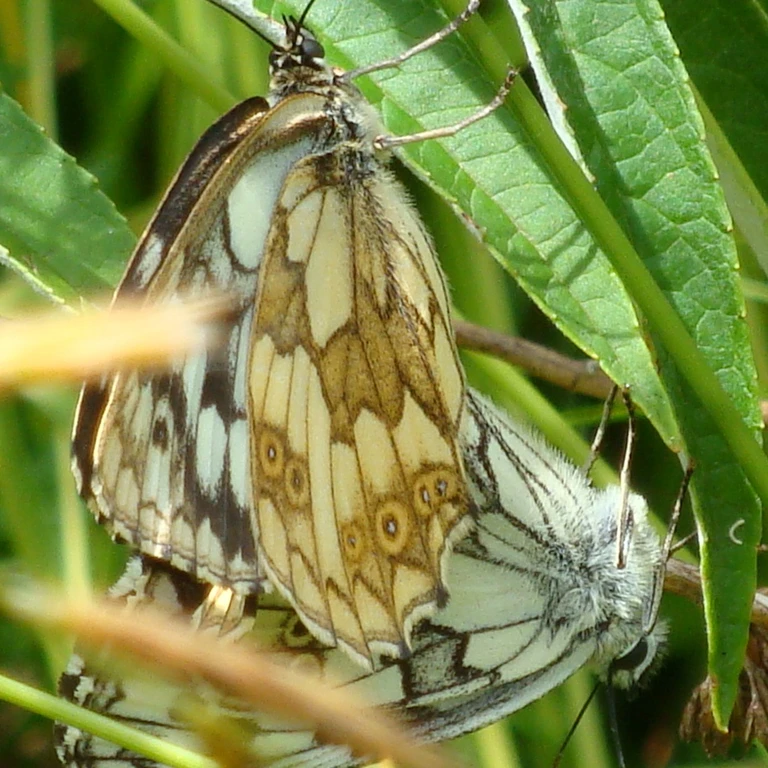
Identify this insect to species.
Melanargia galathea
